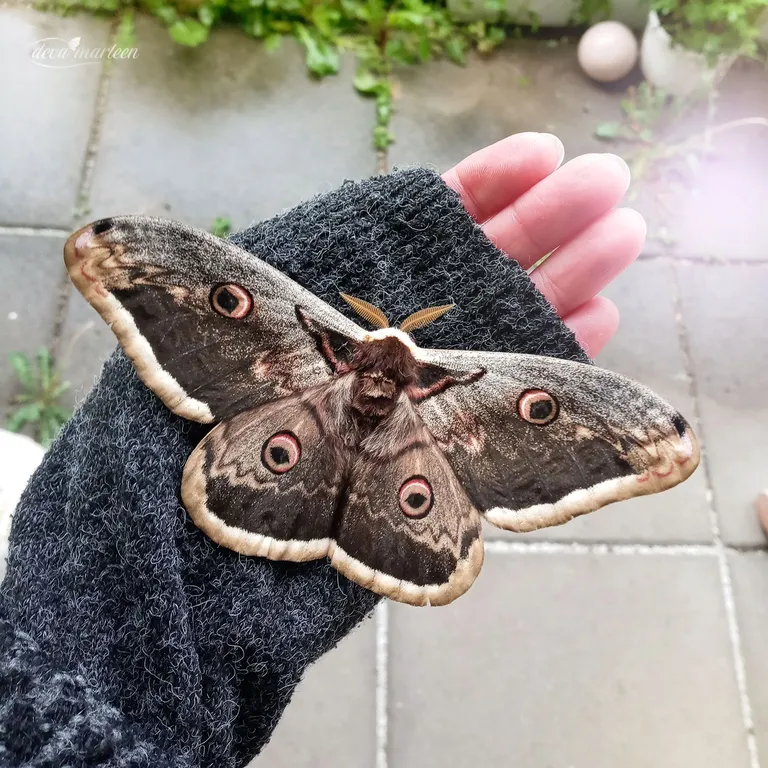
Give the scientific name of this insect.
Saturnia pyri
